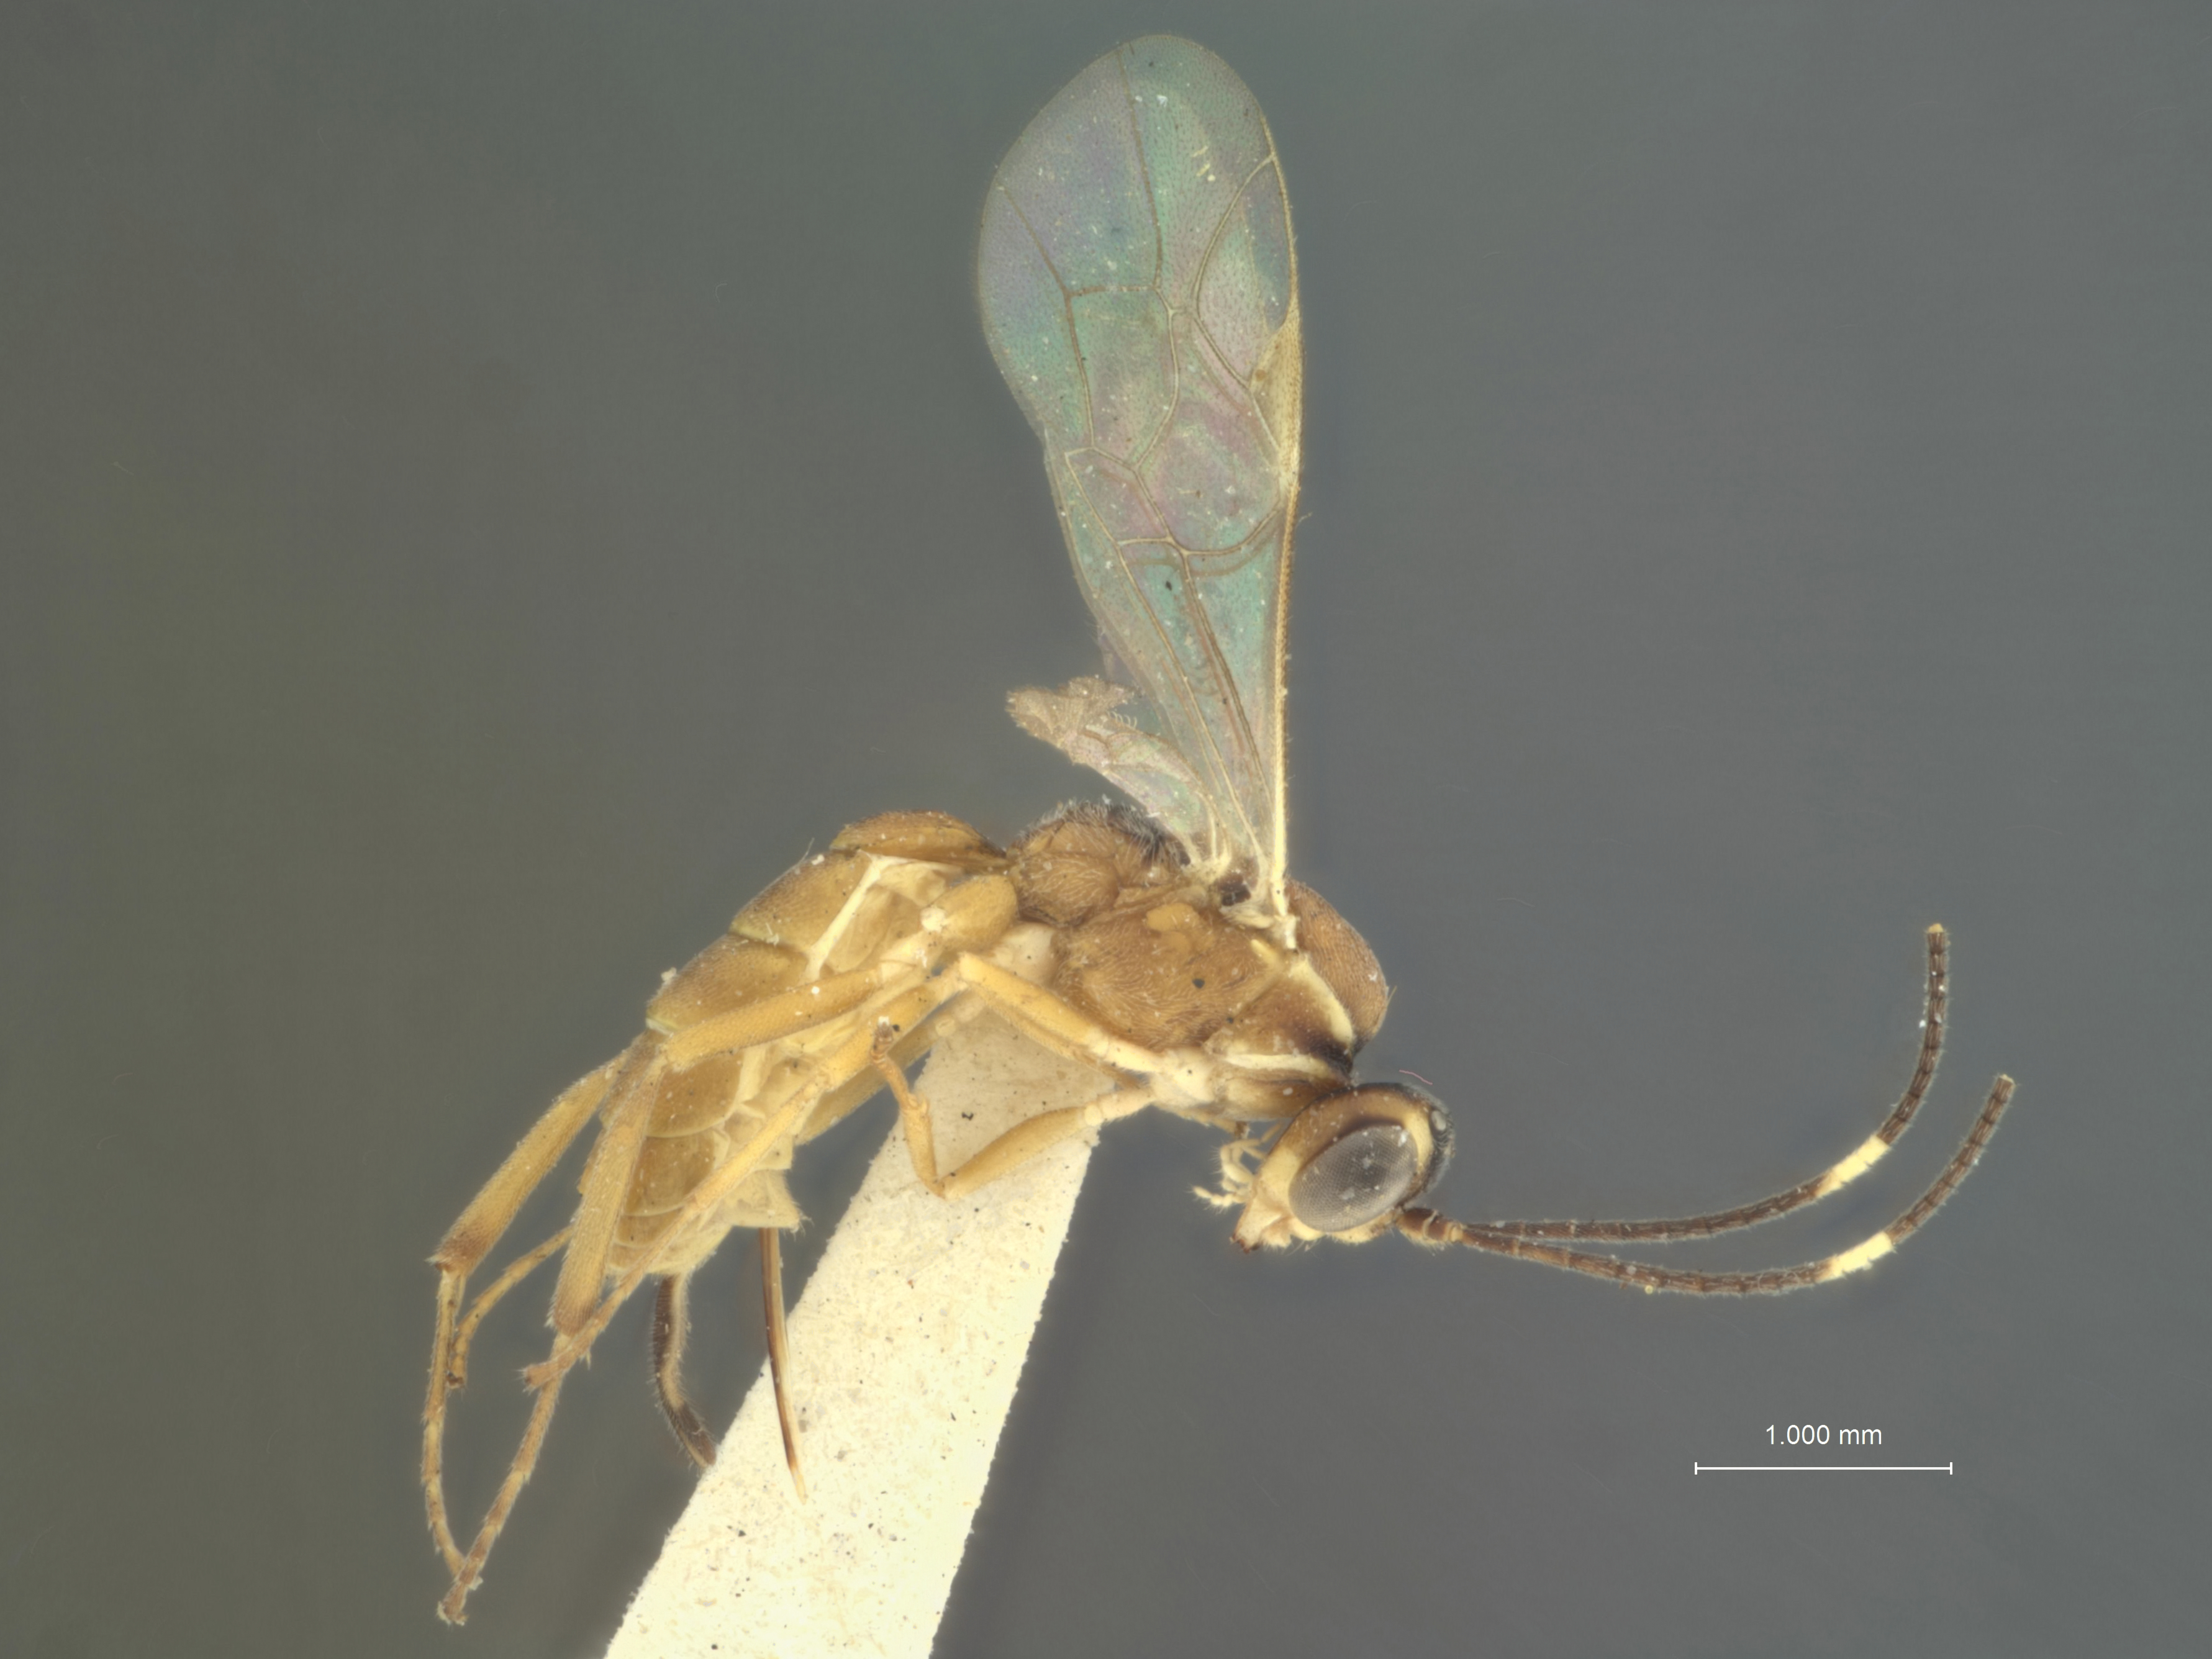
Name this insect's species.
Polysphinctomorpha luggeri
